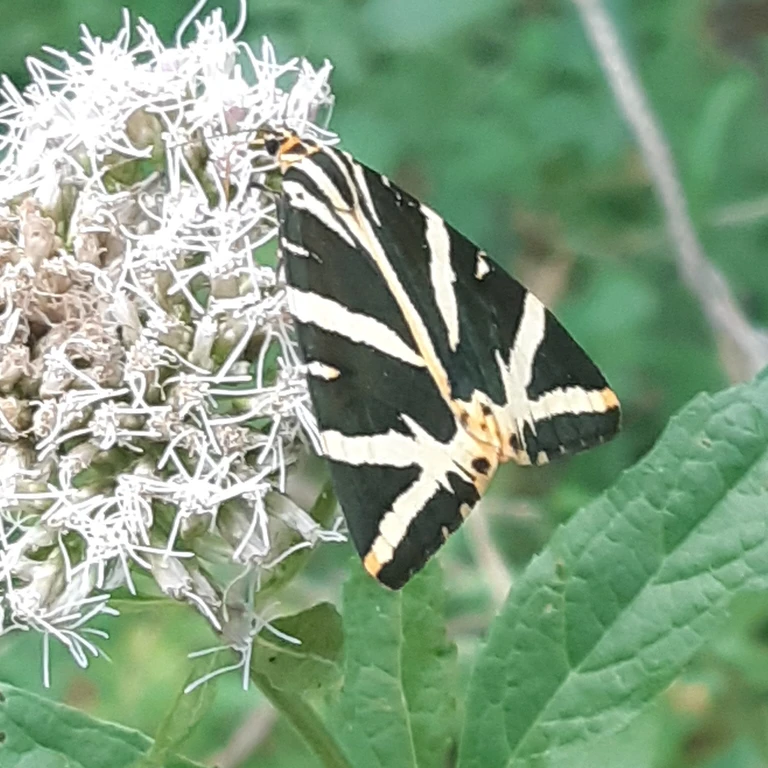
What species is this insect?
Euplagia quadripunctaria
